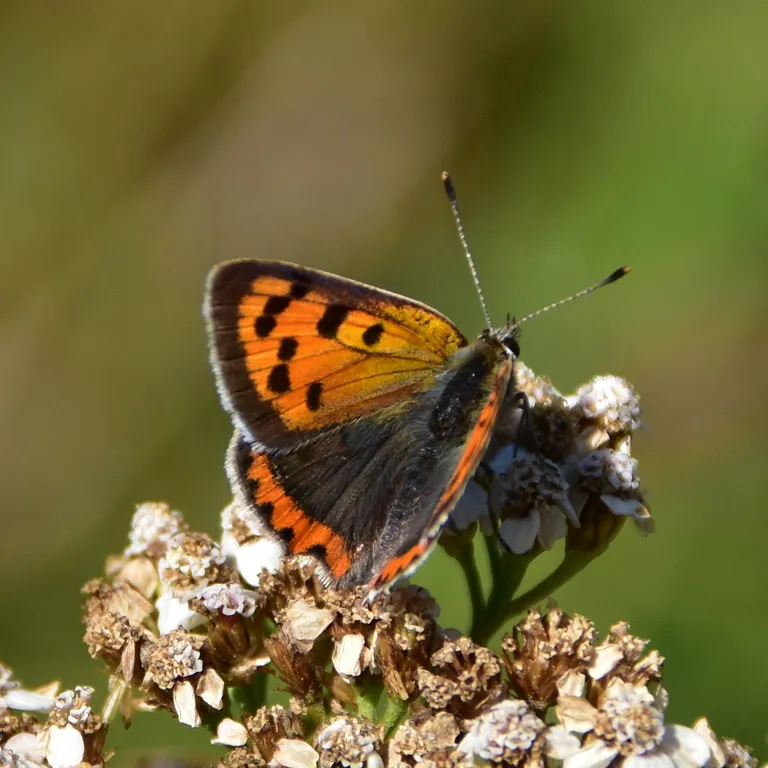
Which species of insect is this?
Lycaena phlaeas
